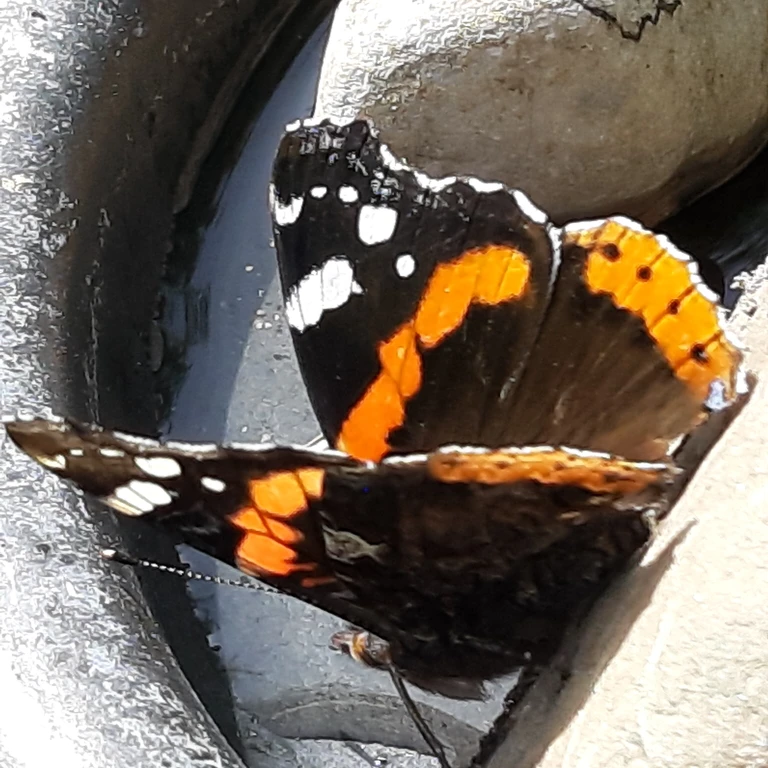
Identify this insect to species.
Vanessa atalanta
